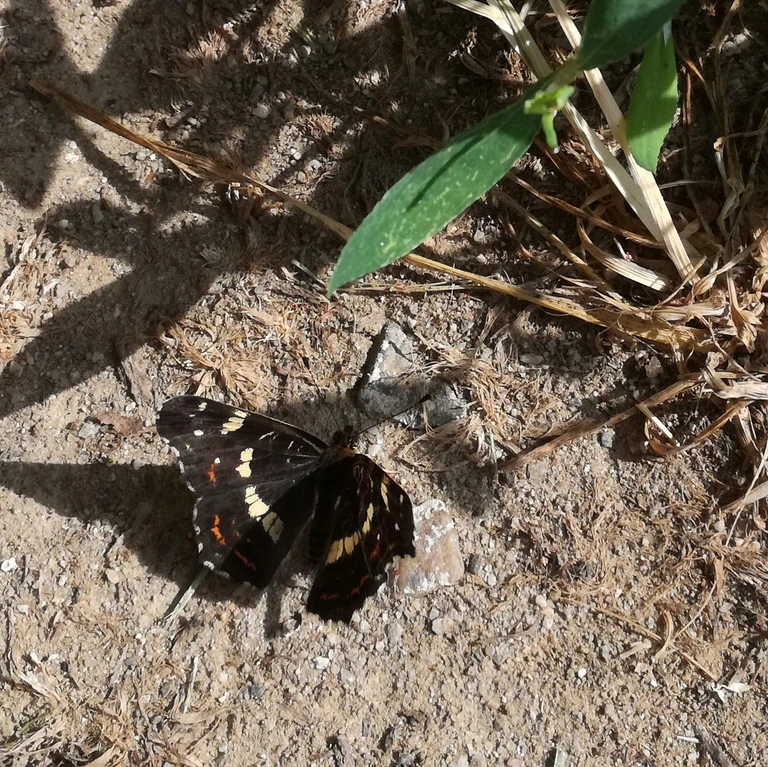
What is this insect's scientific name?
Araschnia levana
